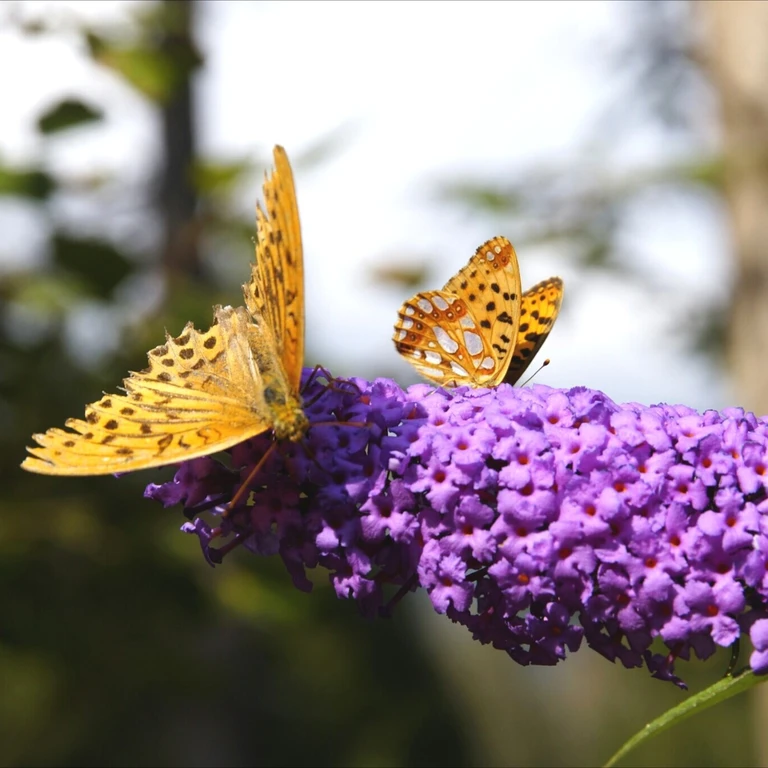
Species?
Issoria lathonia
